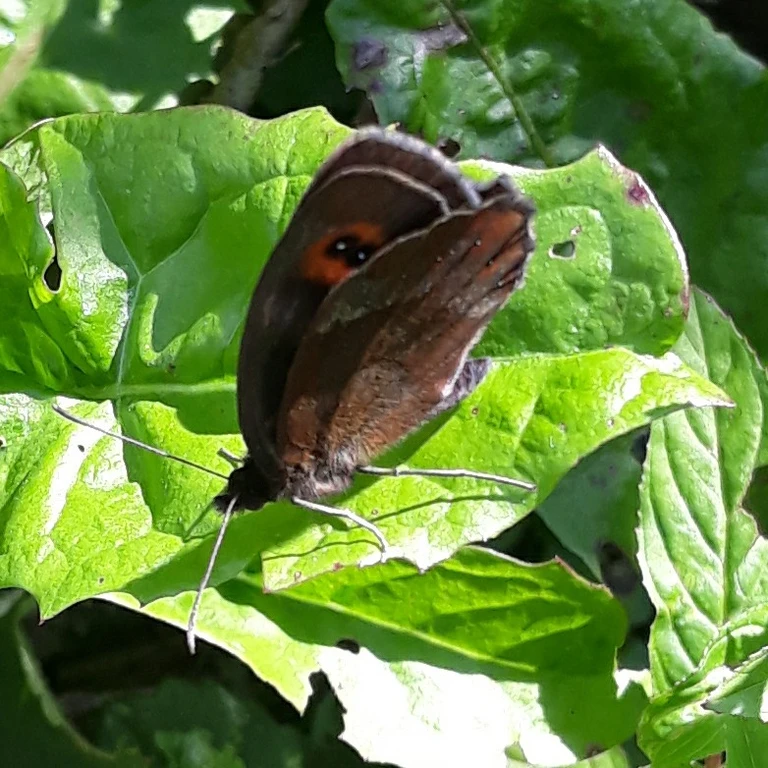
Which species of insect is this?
Erebia aethiops
